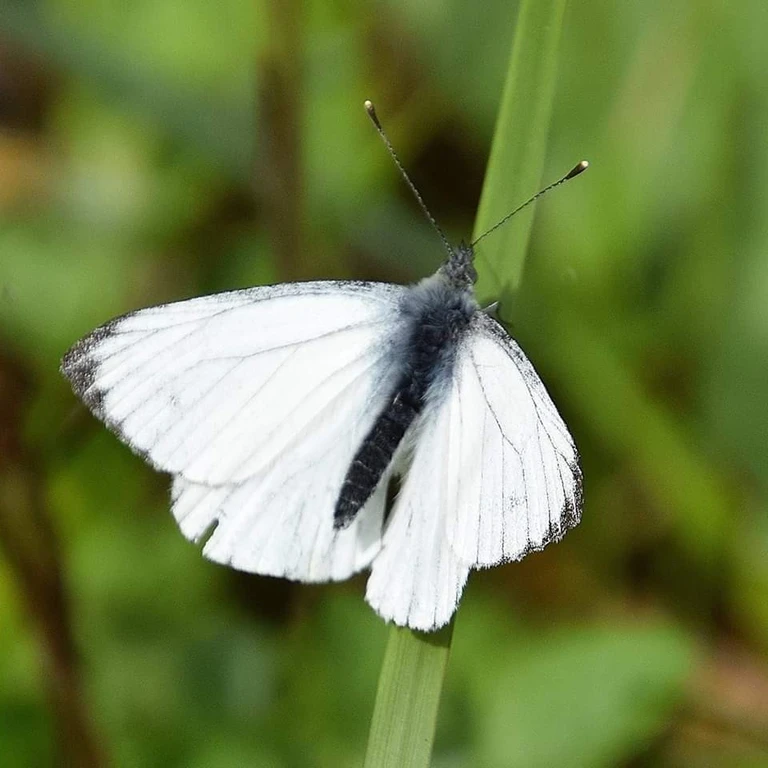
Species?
Pieris napi
